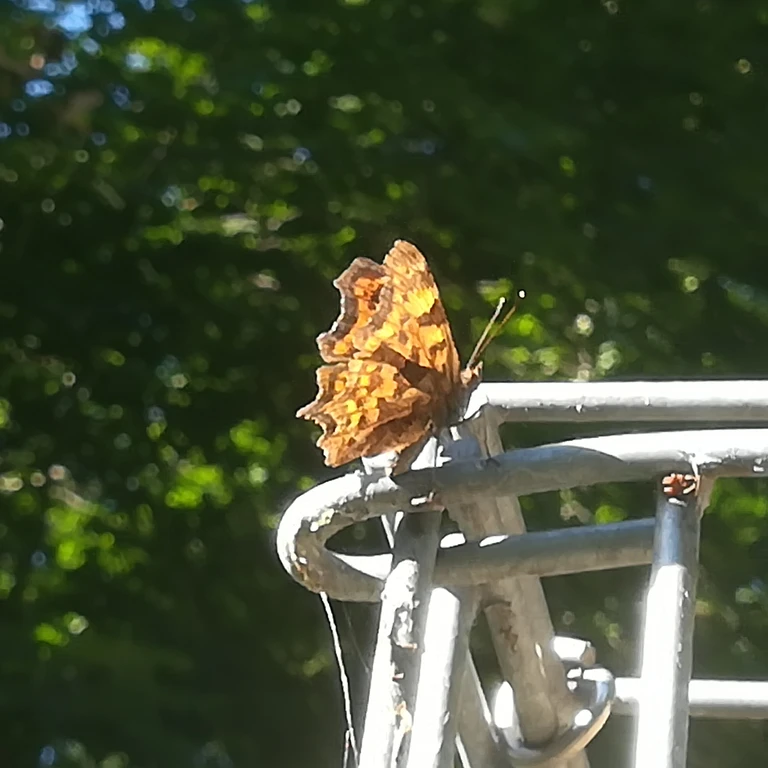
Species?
Polygonia c-album
